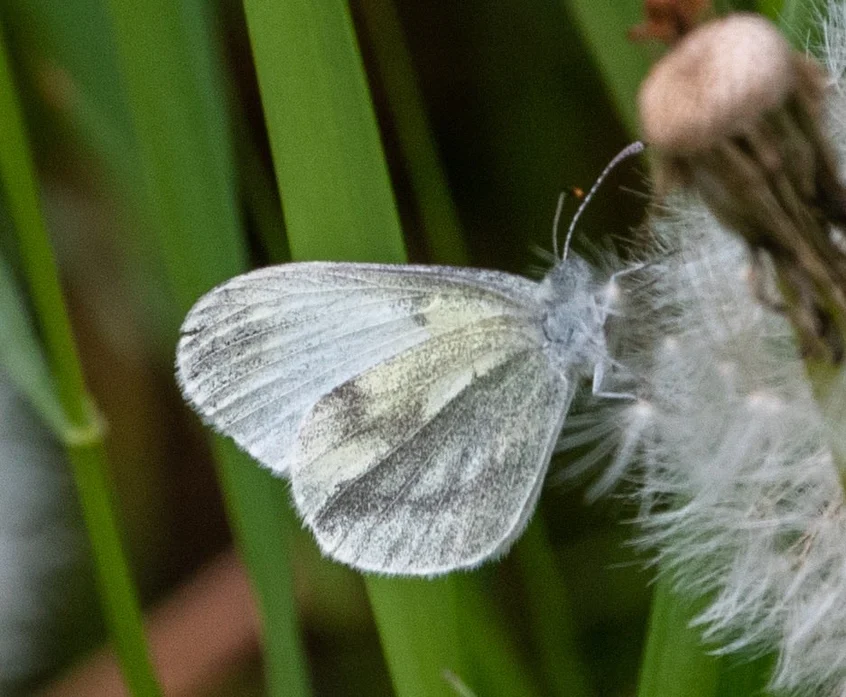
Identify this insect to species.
Leptidea sinapis/juvernica
